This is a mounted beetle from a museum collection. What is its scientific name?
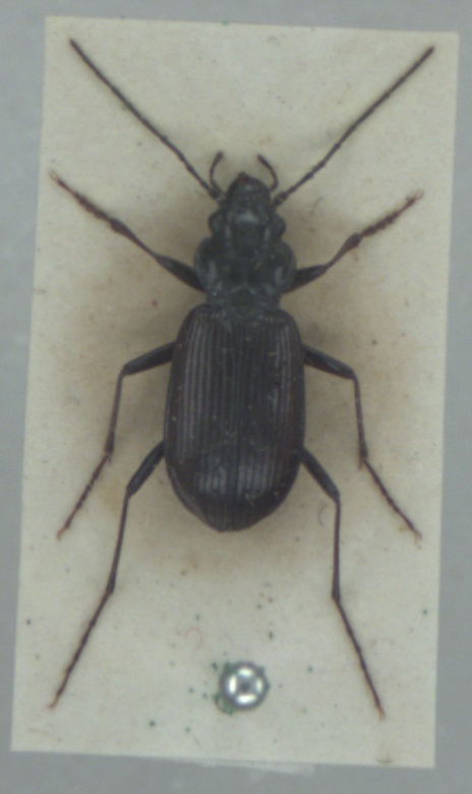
Nebria rufescens
